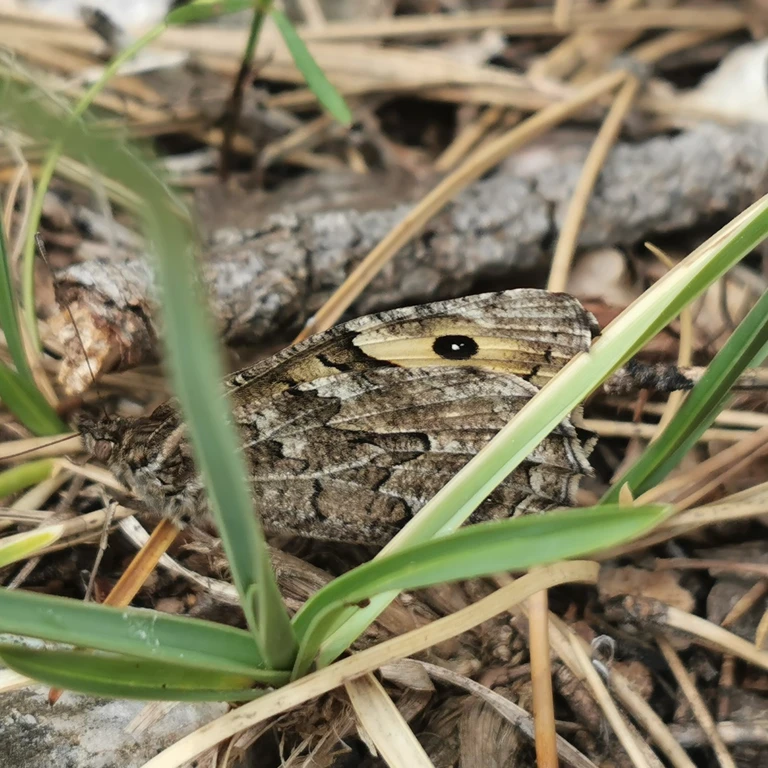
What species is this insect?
Hipparchia semele
